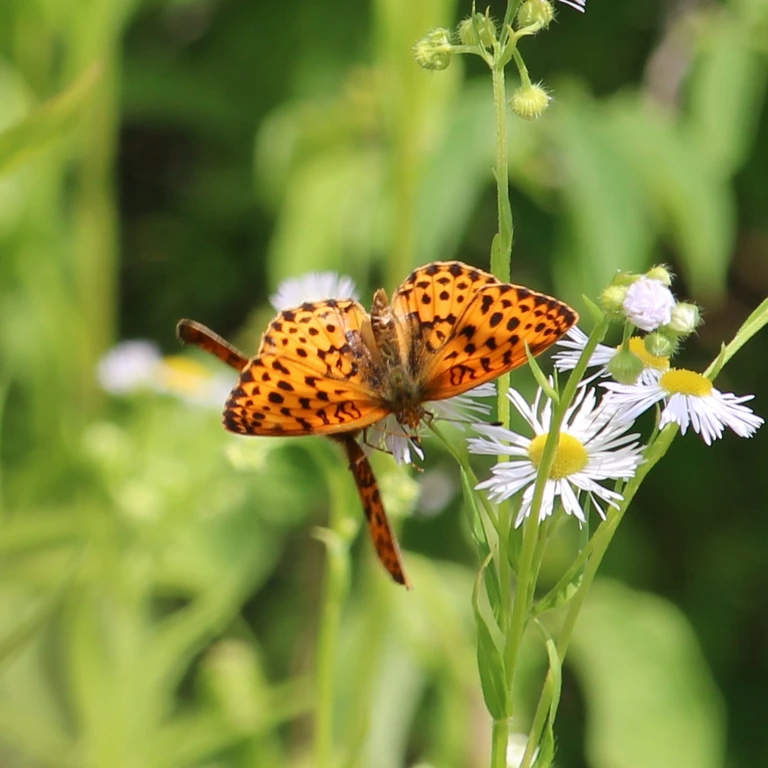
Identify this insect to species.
Brenthis daphne
